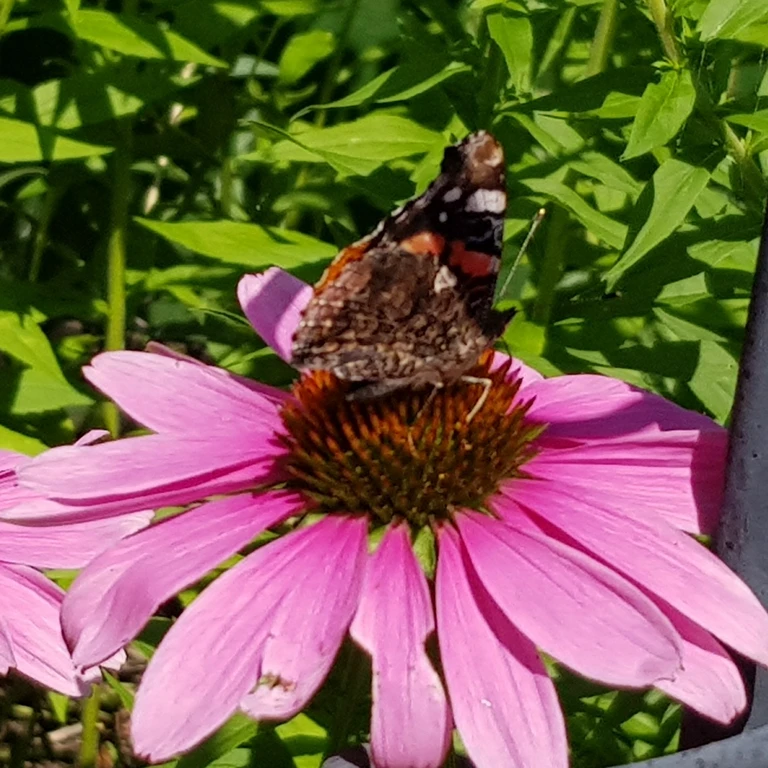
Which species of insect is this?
Vanessa atalanta
